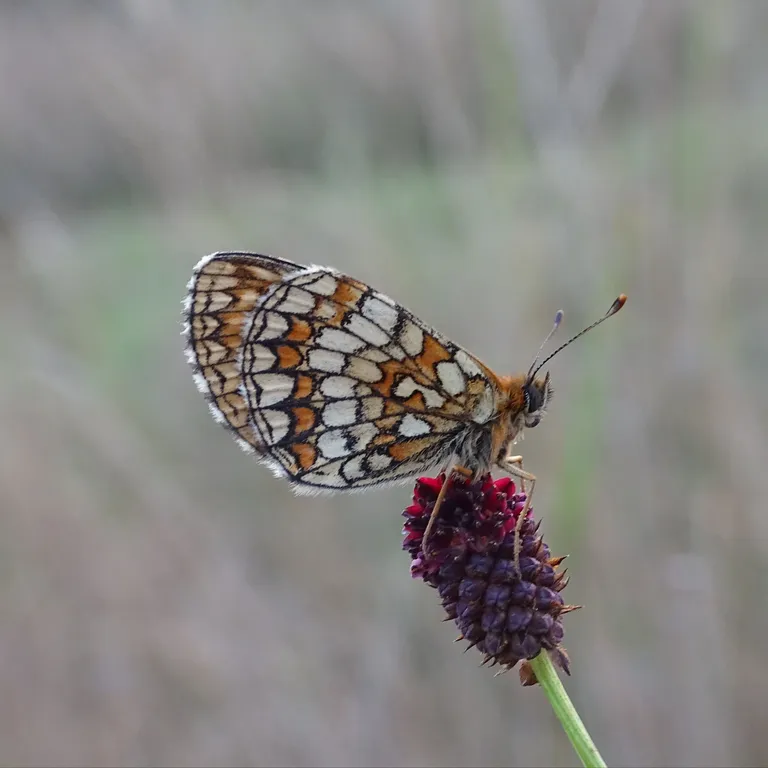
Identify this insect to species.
Melitaea athalia
